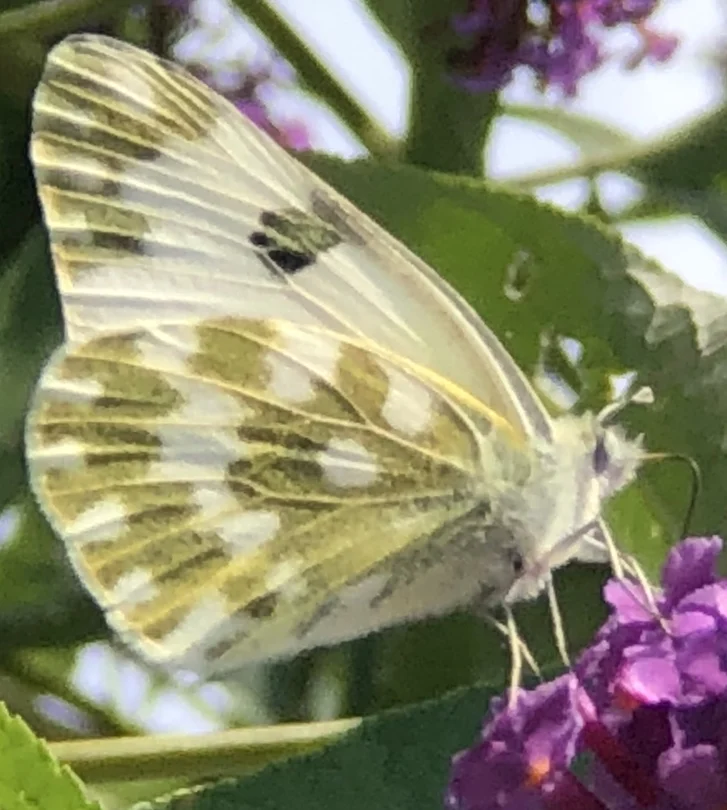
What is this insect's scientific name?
Pontia edusa
